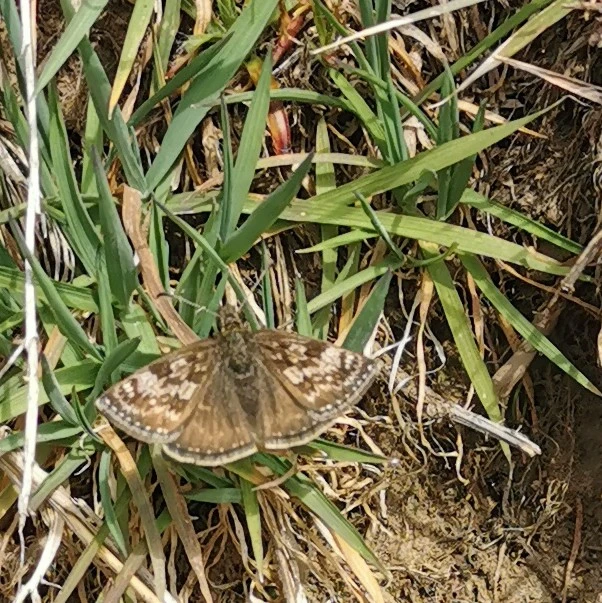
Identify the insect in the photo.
Erynnis tages
